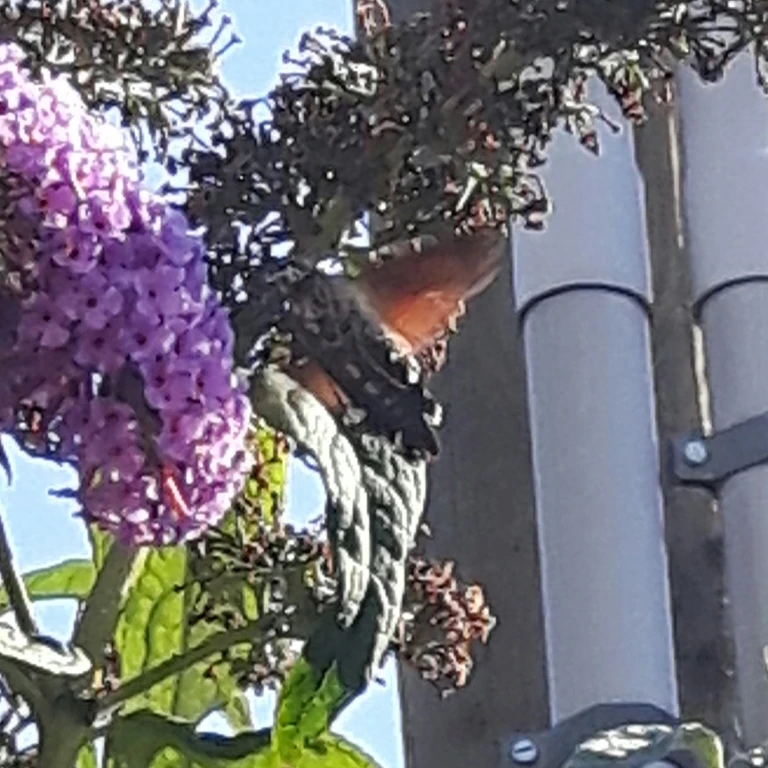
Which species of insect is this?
Macroglossum stellatarum
